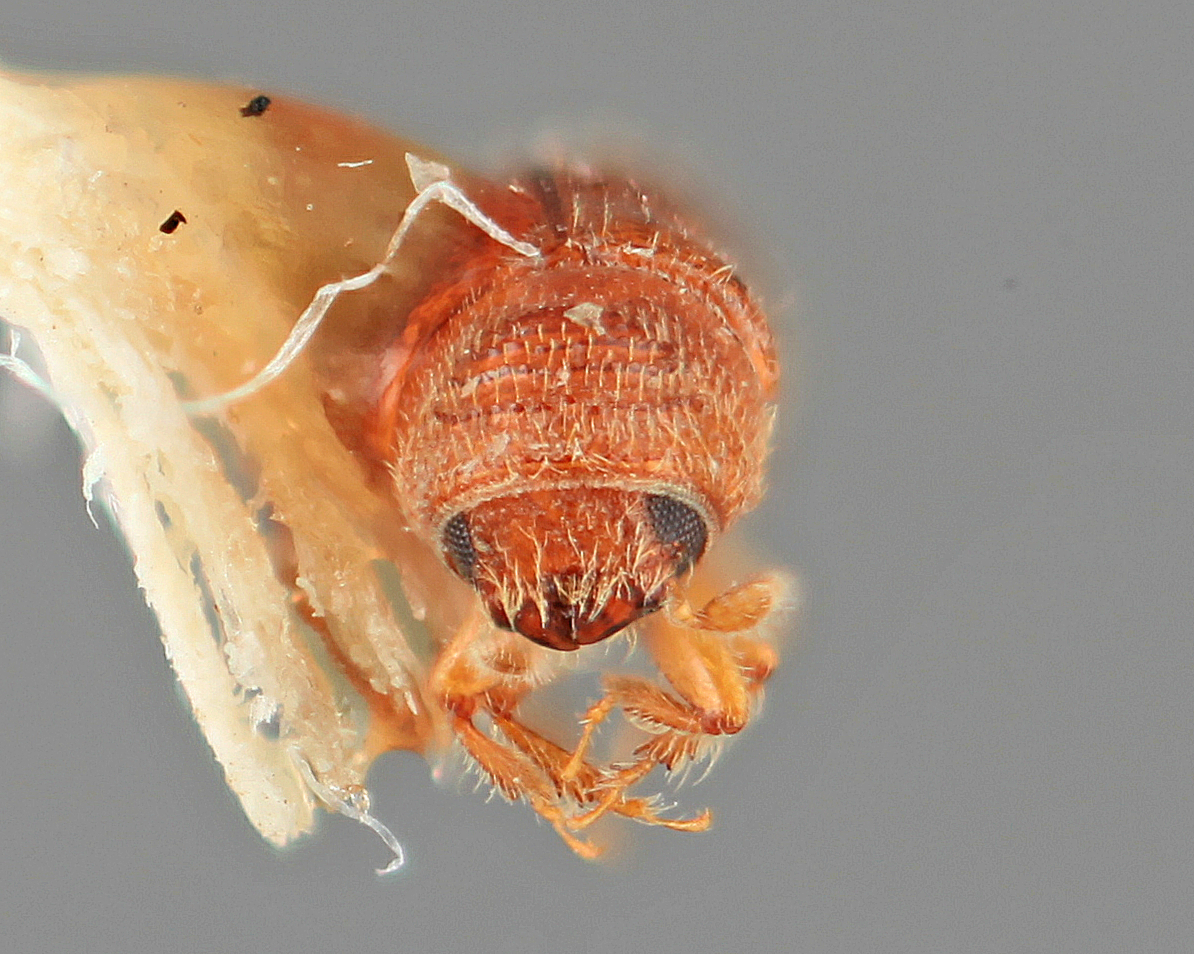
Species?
Pityophthorus occlusus
